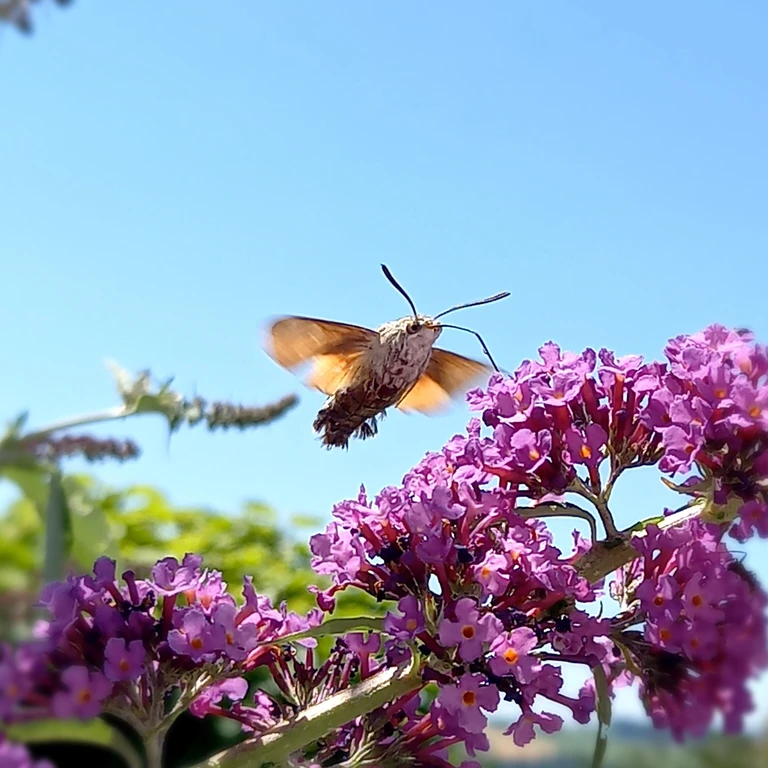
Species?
Macroglossum stellatarum
